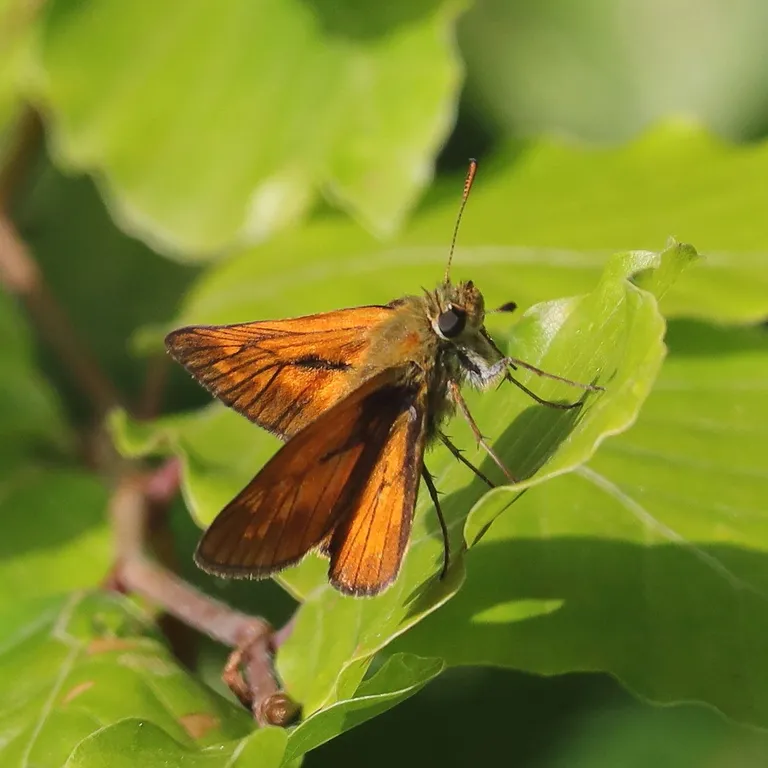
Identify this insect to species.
Ochlodes sylvanus (also Ochlodes venata)
